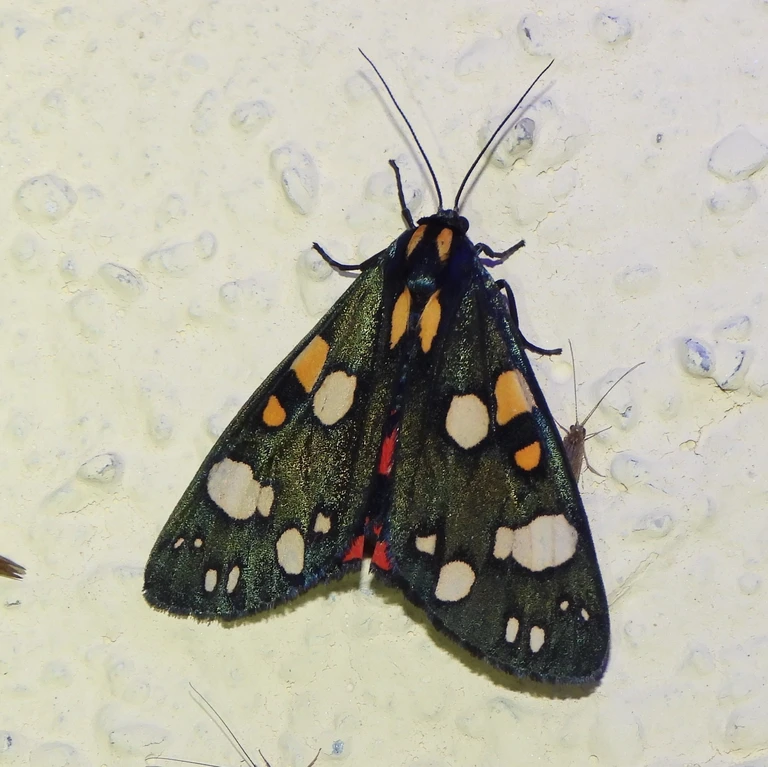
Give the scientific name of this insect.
Callimorpha dominula
